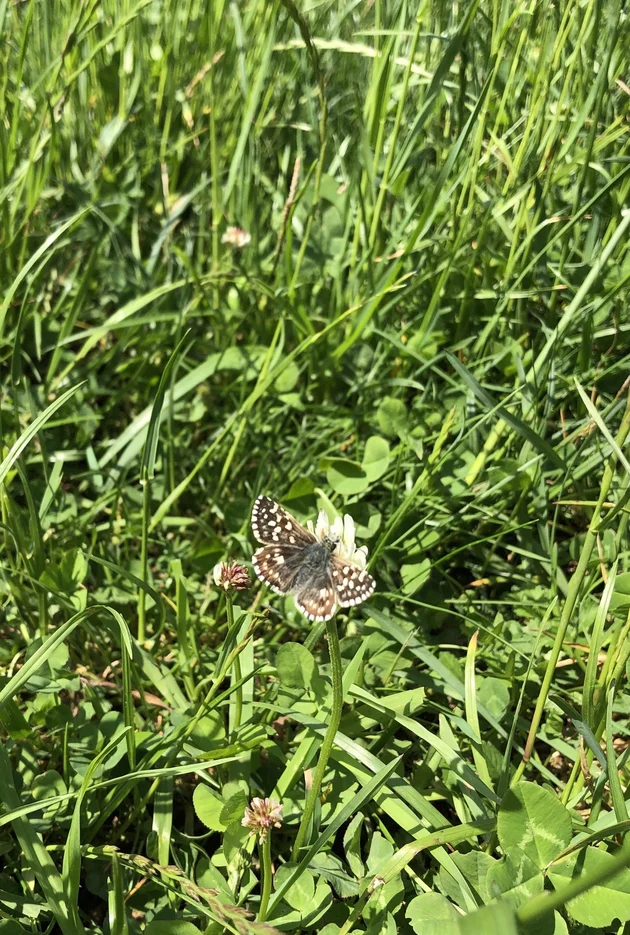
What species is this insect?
Pyrgus malvae
